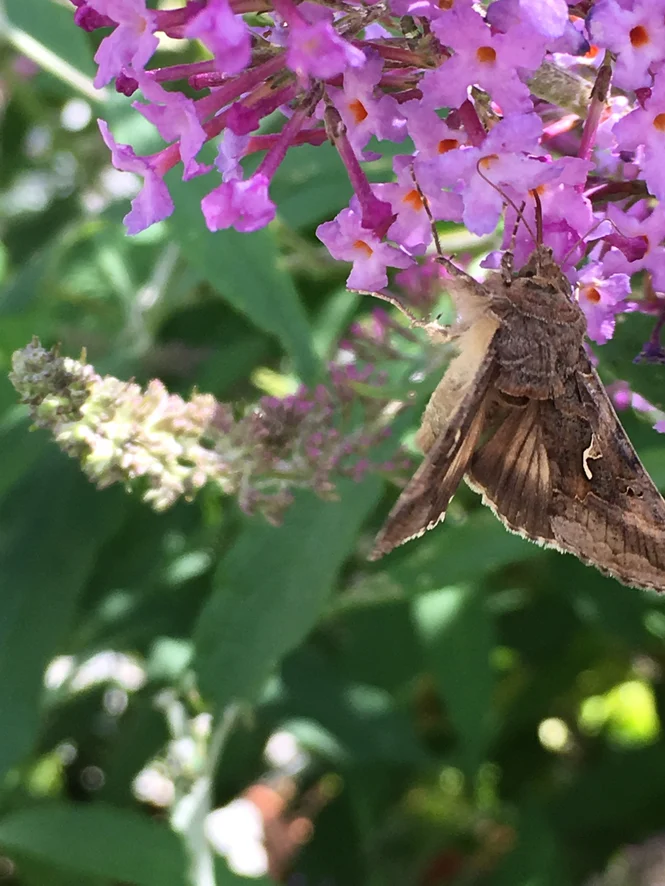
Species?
Autographa gamma
